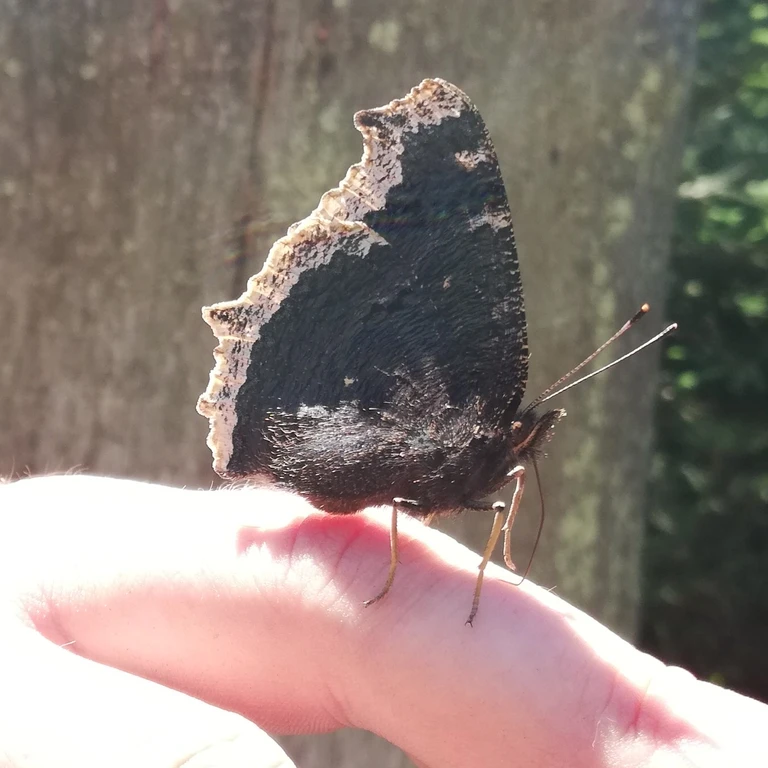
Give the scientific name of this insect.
Nymphalis antiopa
